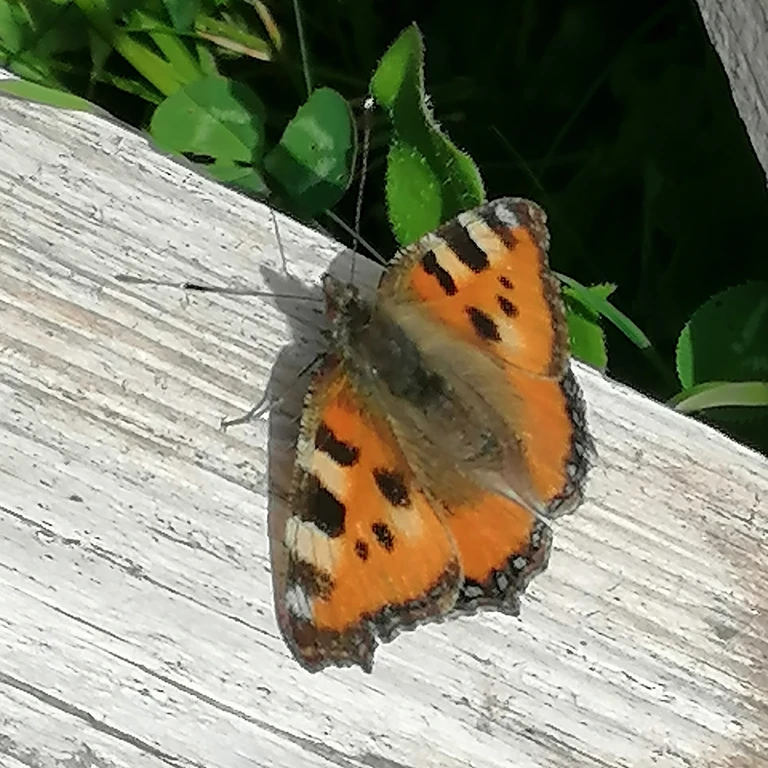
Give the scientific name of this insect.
Aglais urticae
